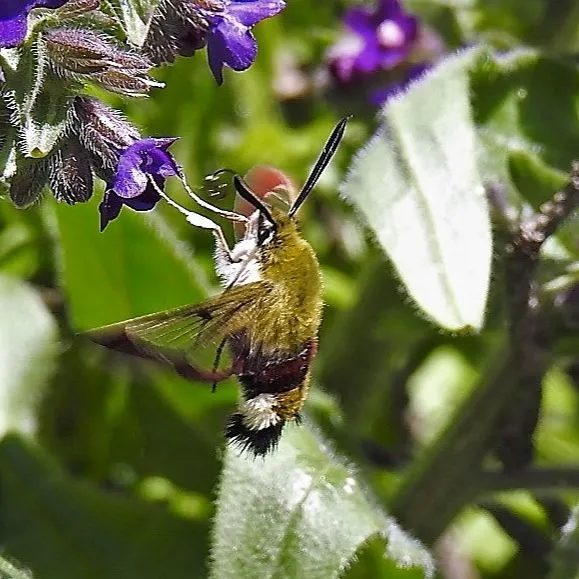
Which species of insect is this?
Hemaris fuciformis
